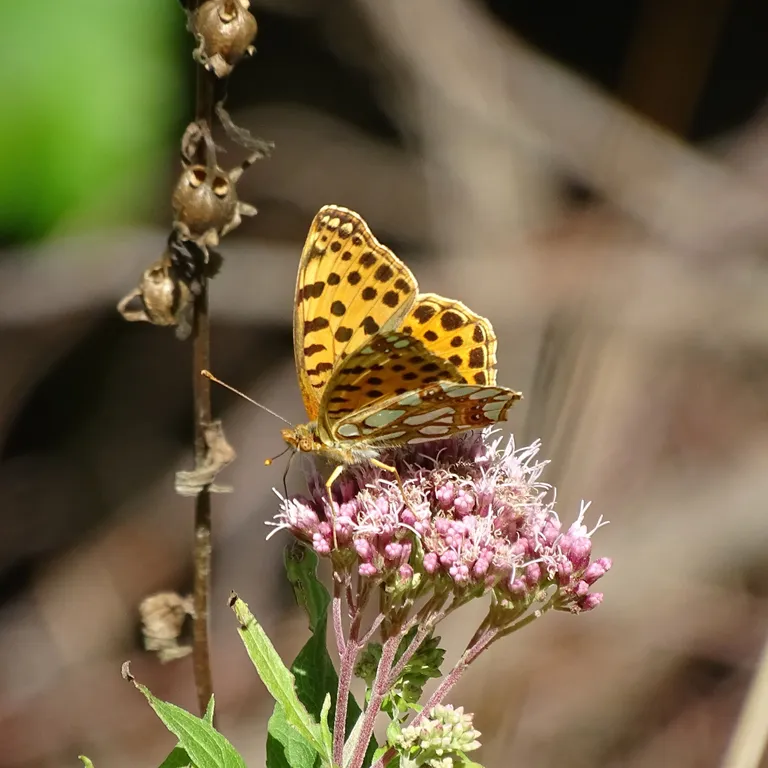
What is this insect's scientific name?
Issoria lathonia
